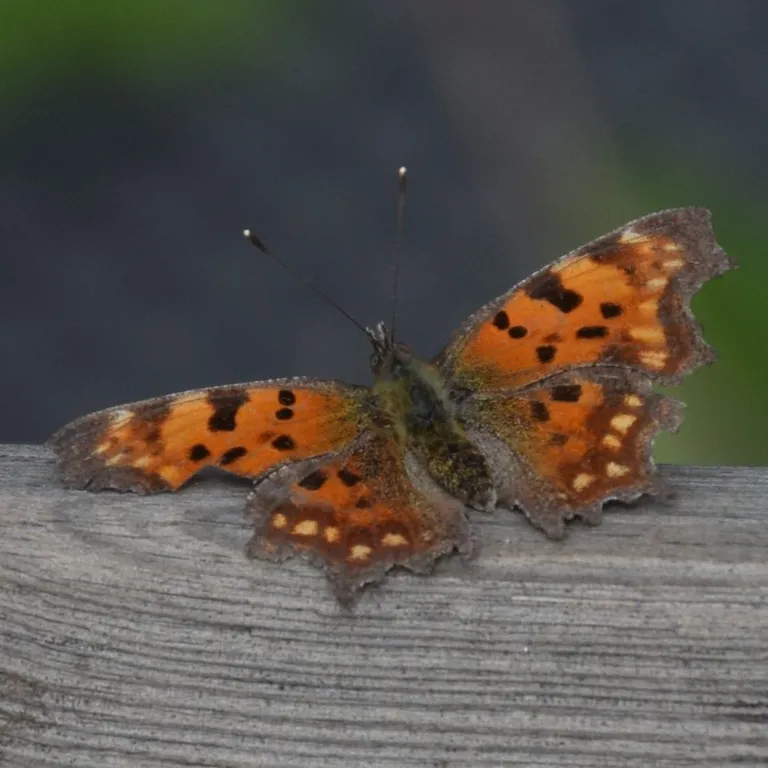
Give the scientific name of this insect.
Polygonia c-album
